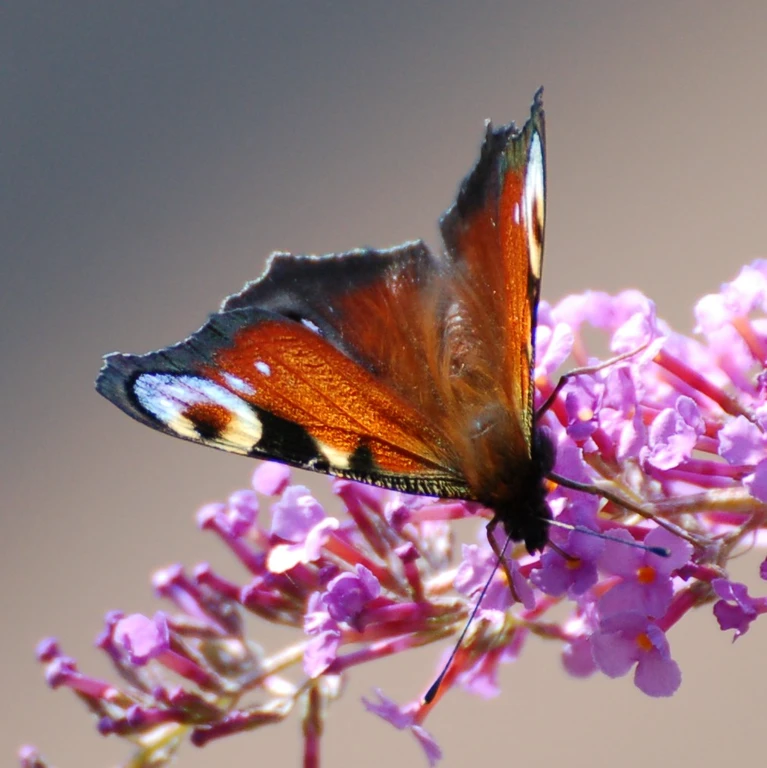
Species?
Aglais io
